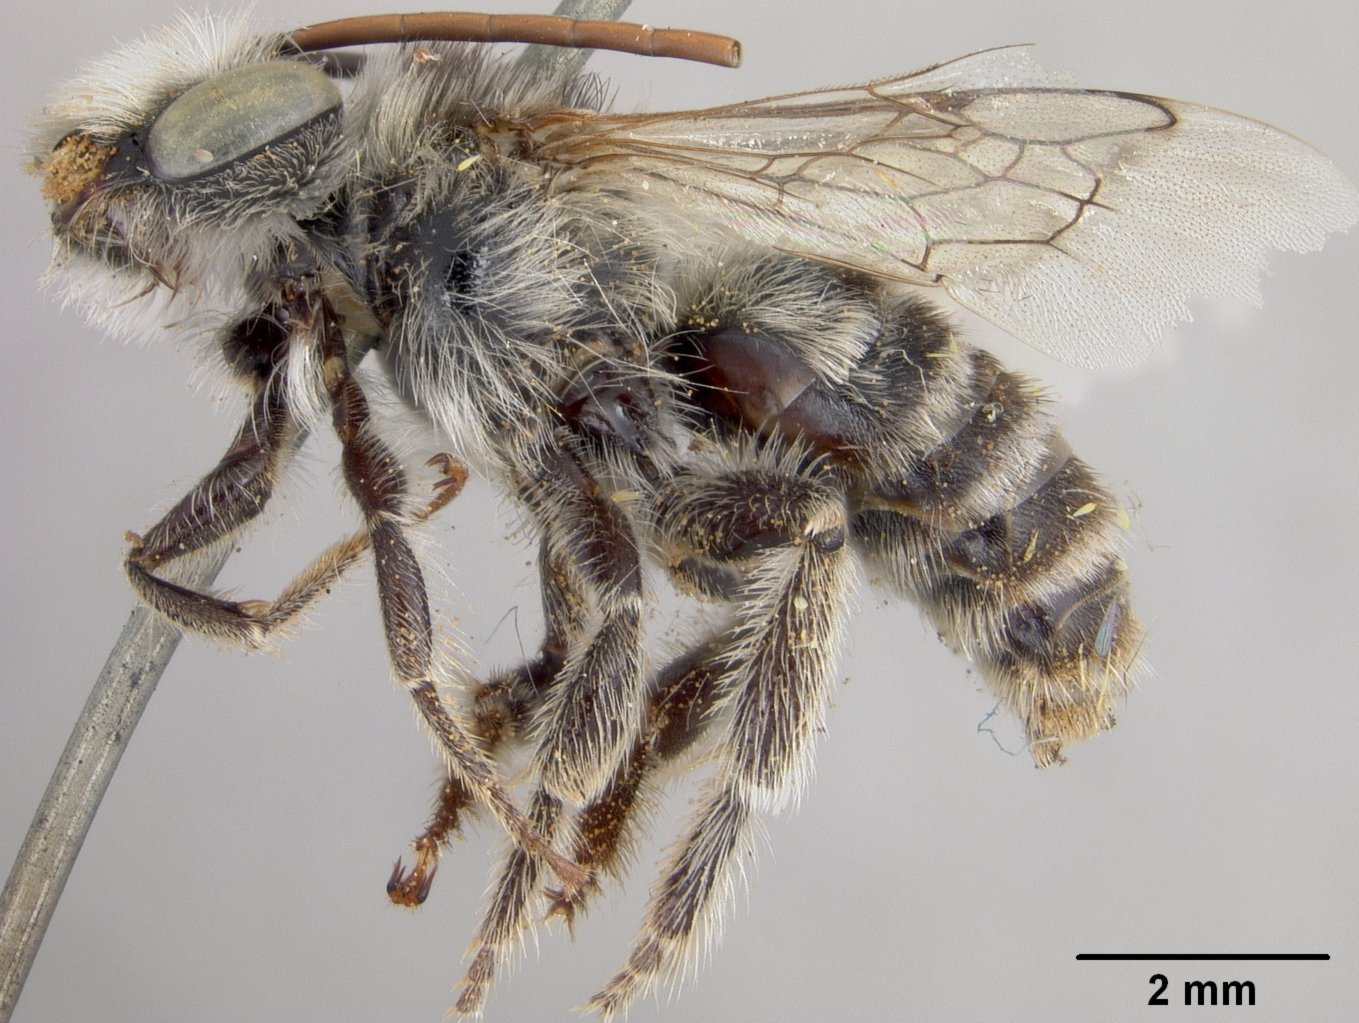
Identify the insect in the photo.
Melissodes personatella
